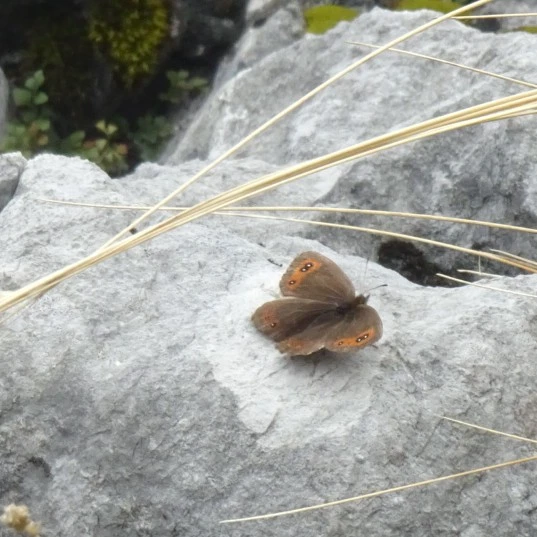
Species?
Erebia aethiops
